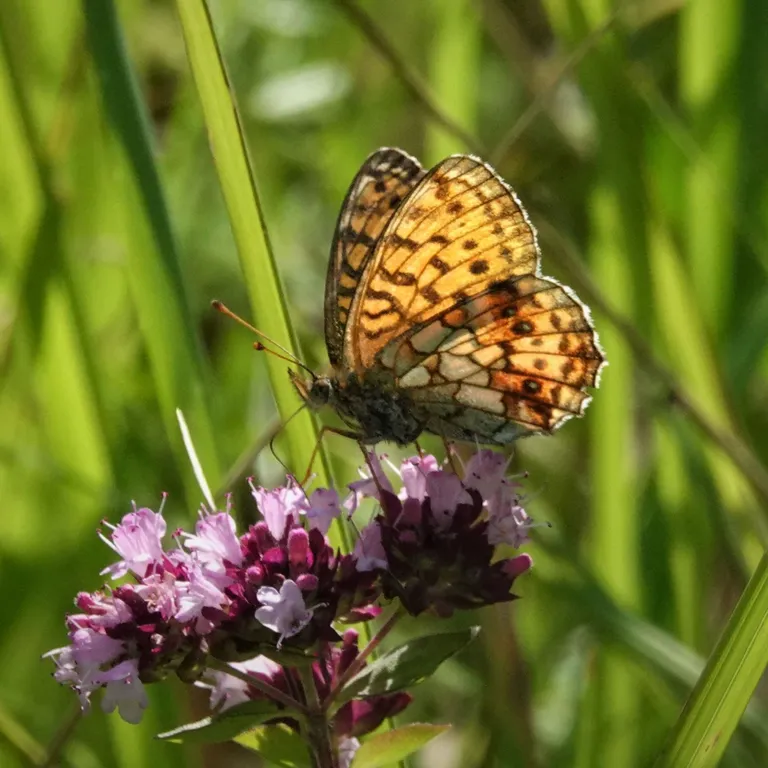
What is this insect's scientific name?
Brenthis ino
